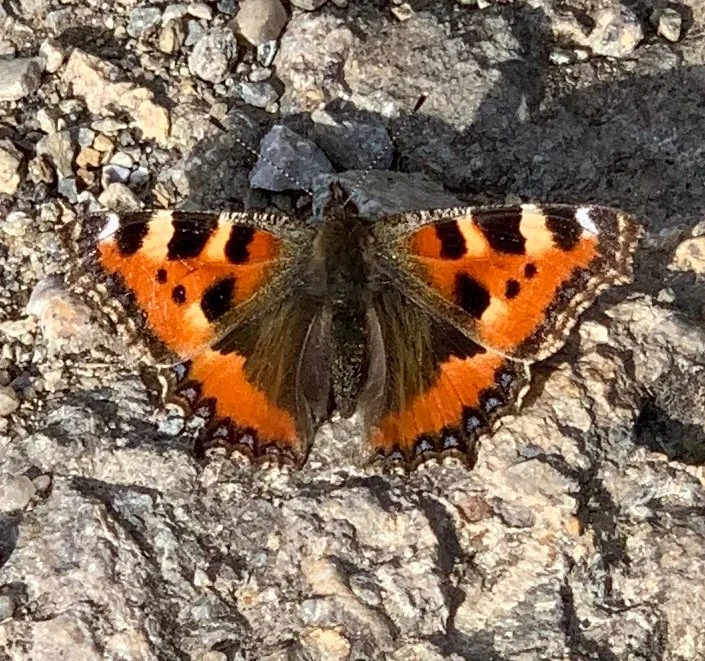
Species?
Aglais urticae
